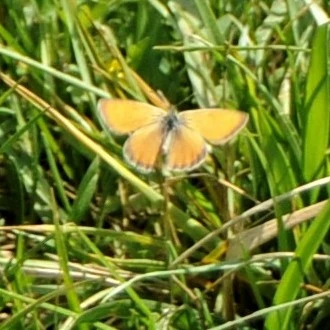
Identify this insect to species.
Coenonympha pamphilus
